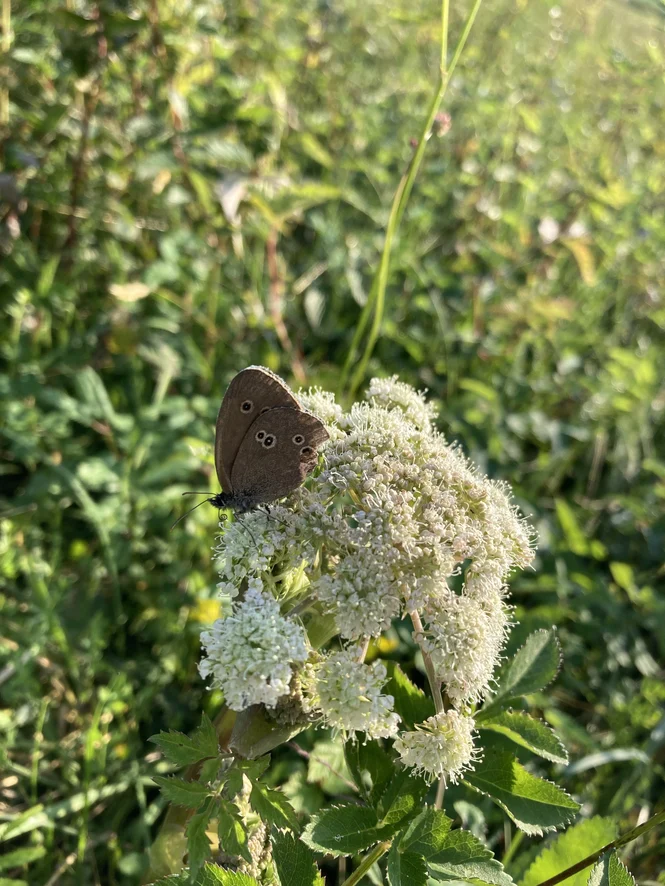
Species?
Aphantopus hyperantus
